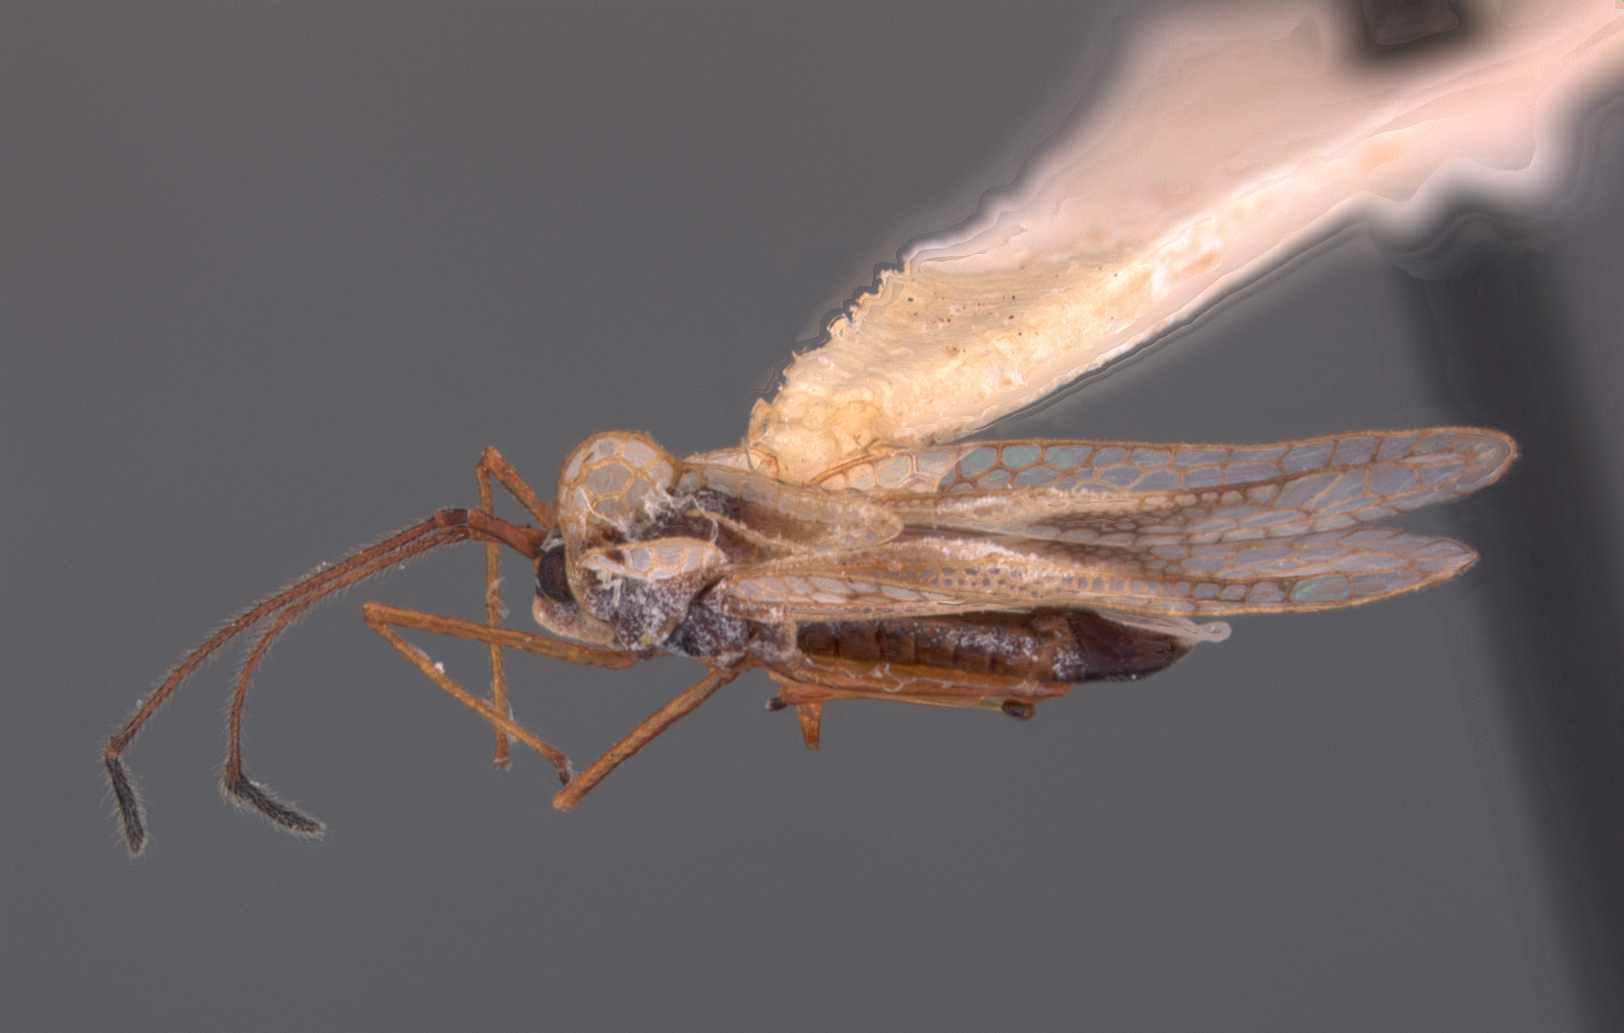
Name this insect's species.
Leptopharsa dapsillis
